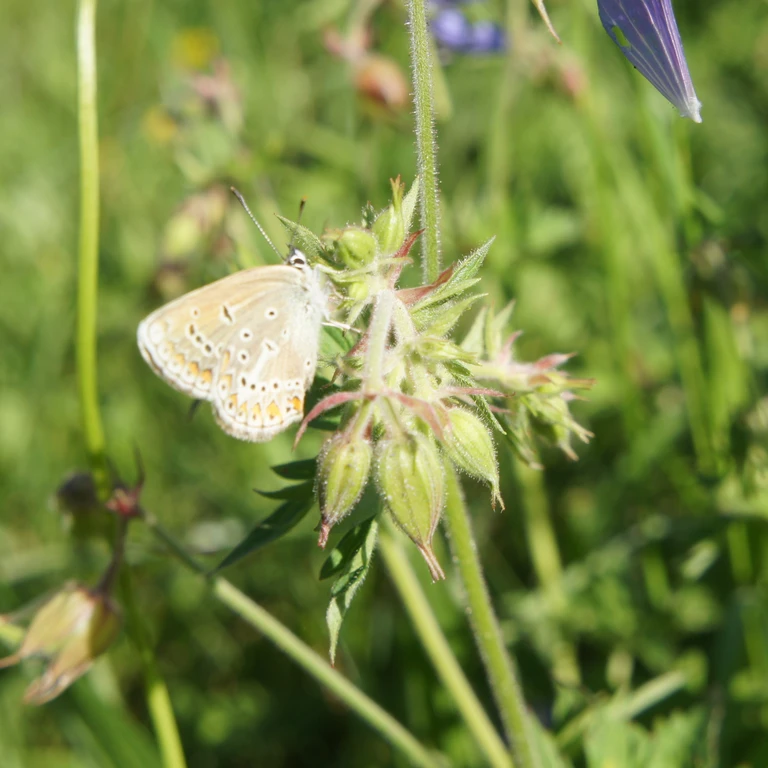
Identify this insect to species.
Eumedonia eumedon
